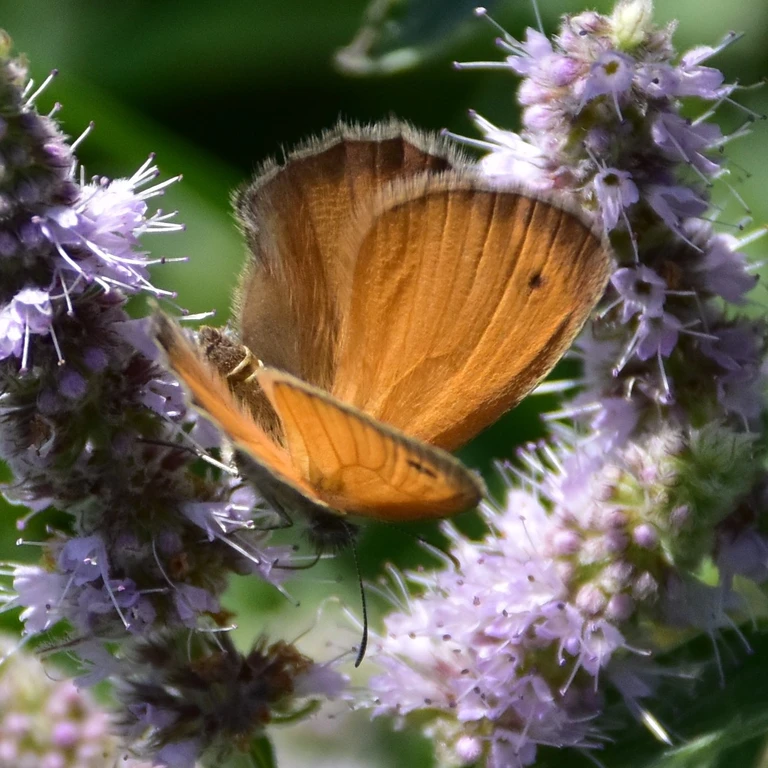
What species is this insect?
Coenonympha pamphilus
